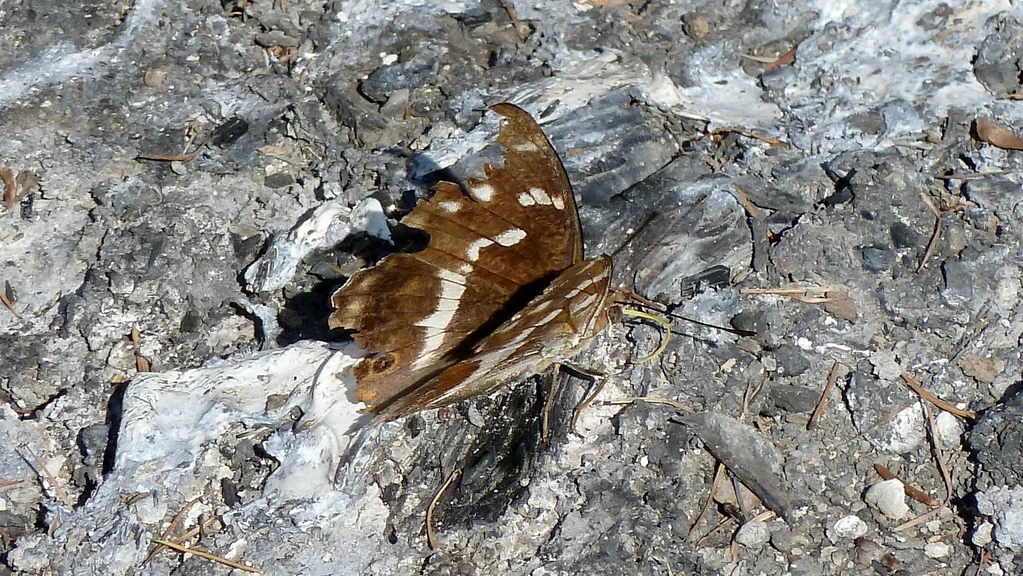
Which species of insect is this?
Apatura iris
